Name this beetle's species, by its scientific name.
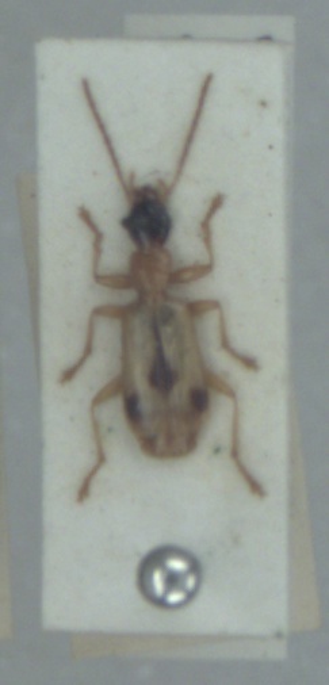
Demetrias imperialis
